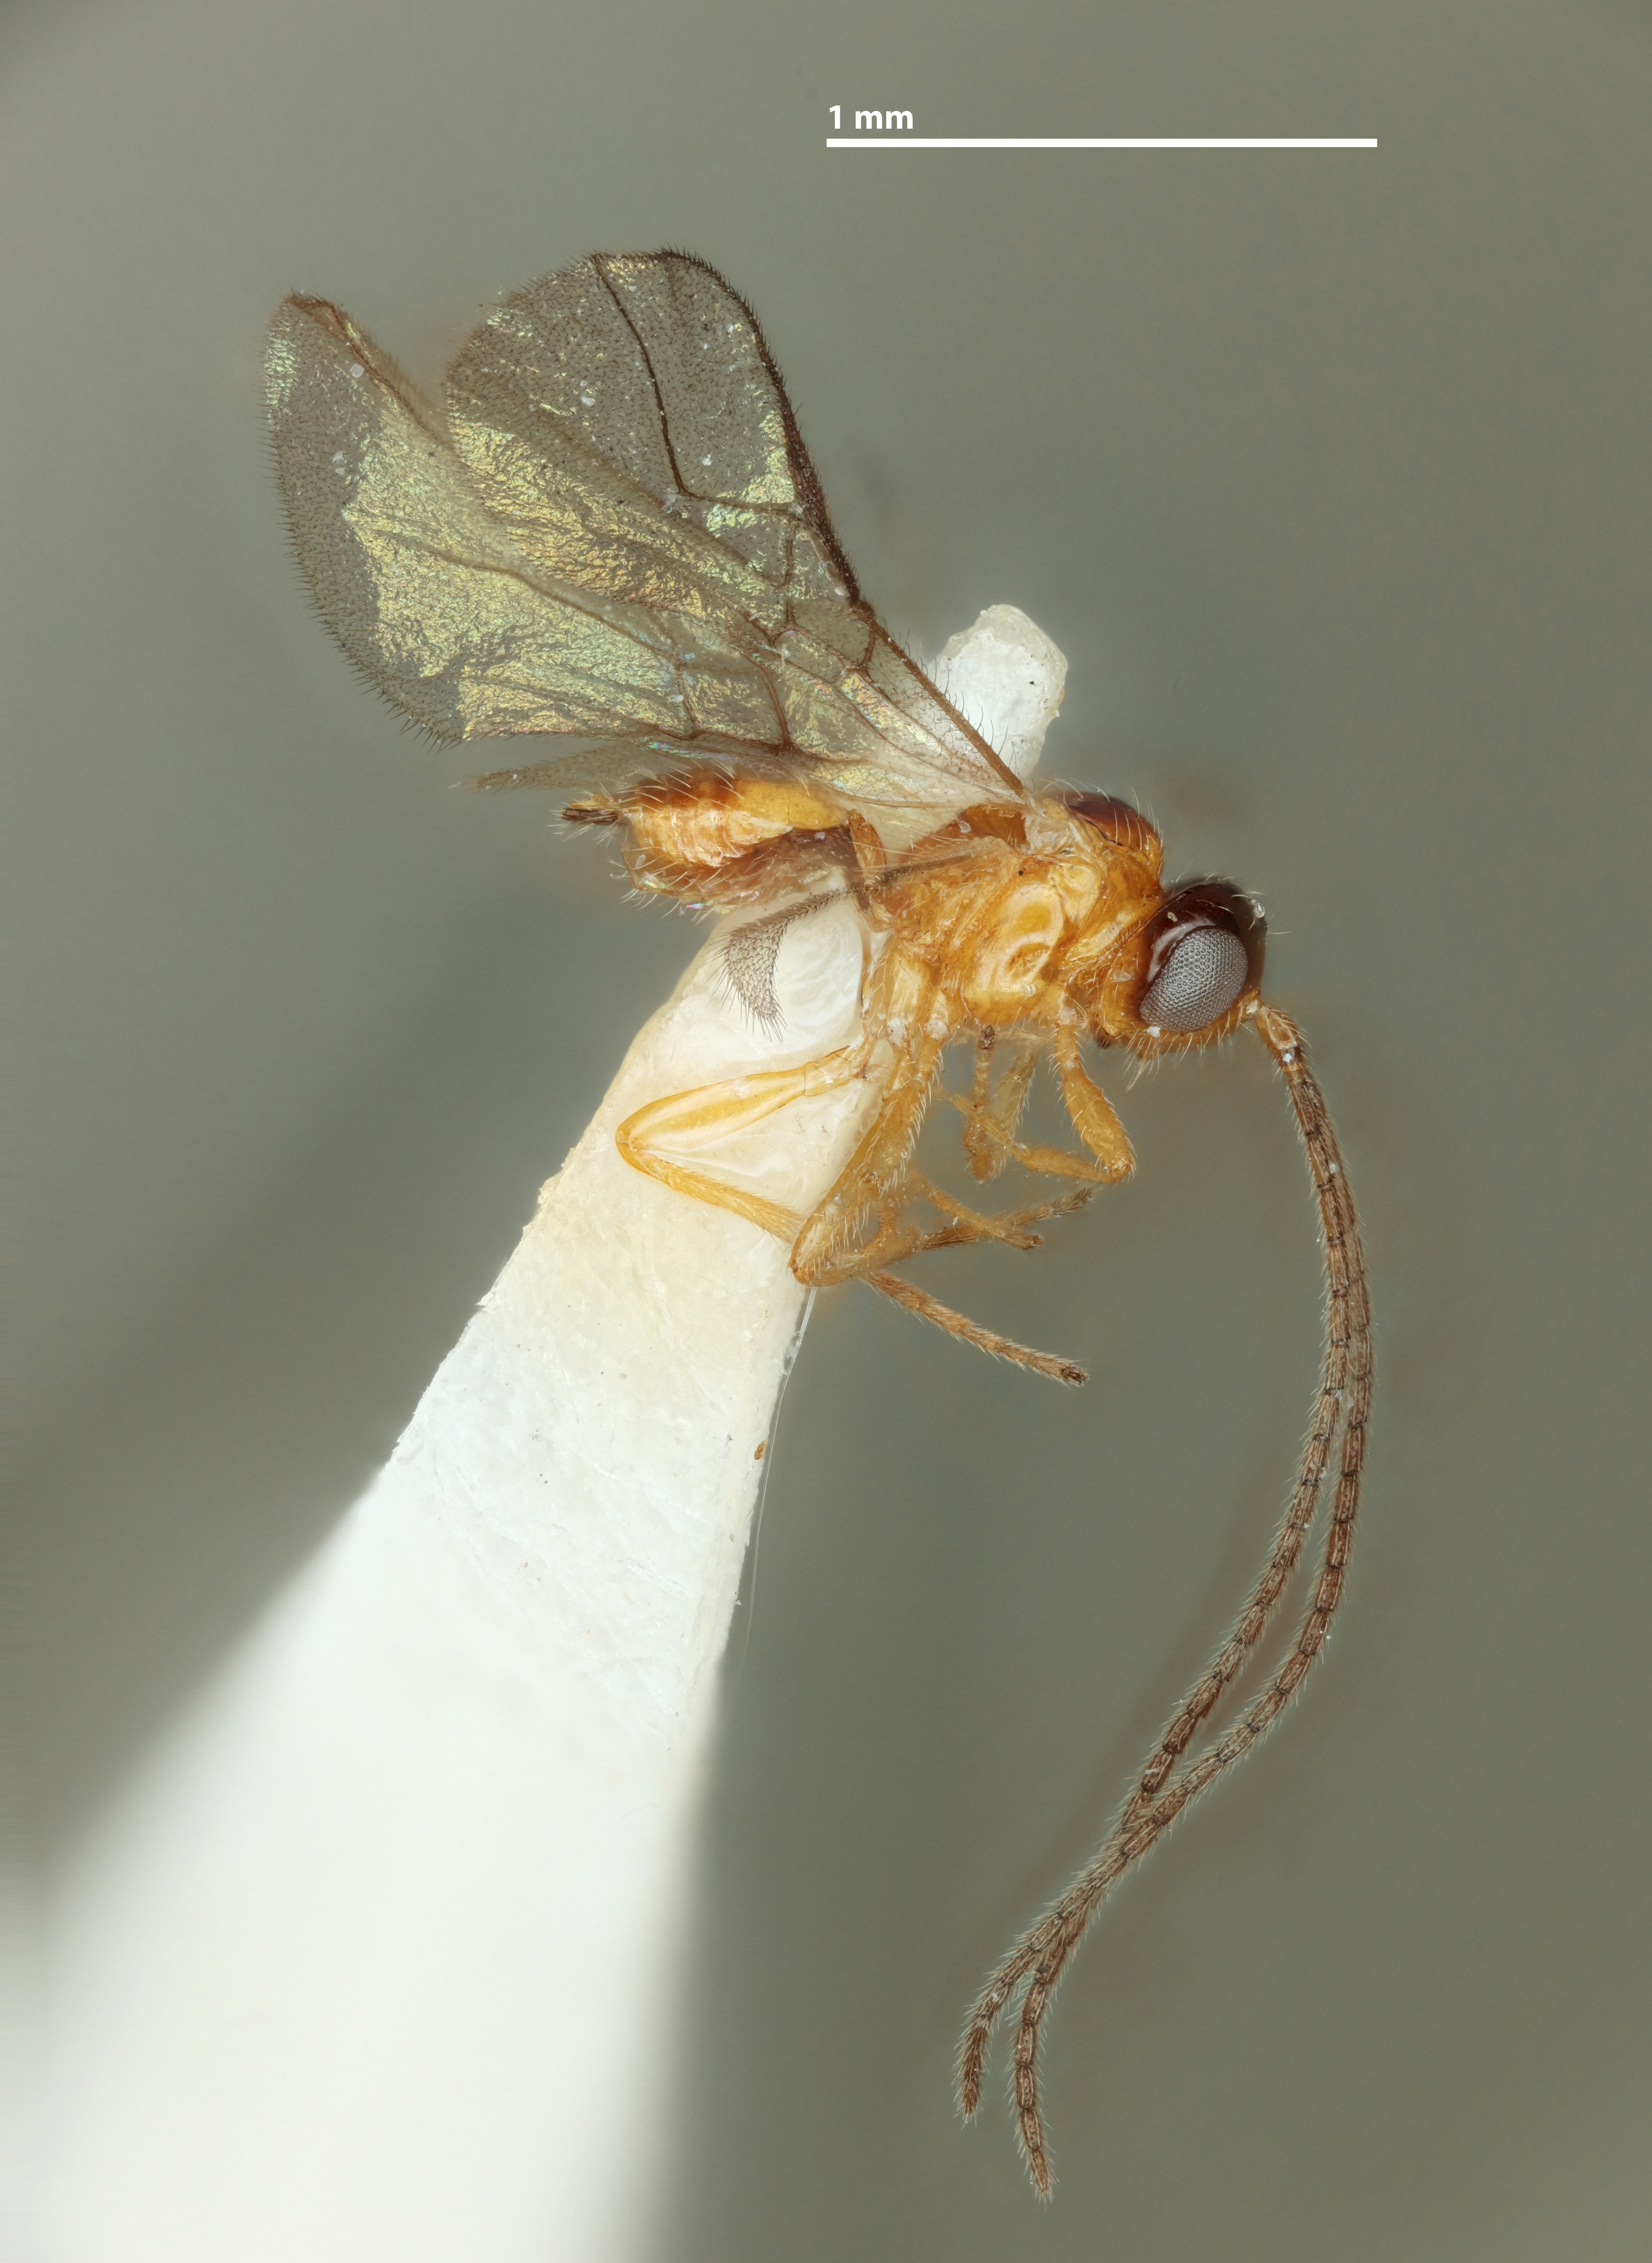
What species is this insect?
Opius augustianus
